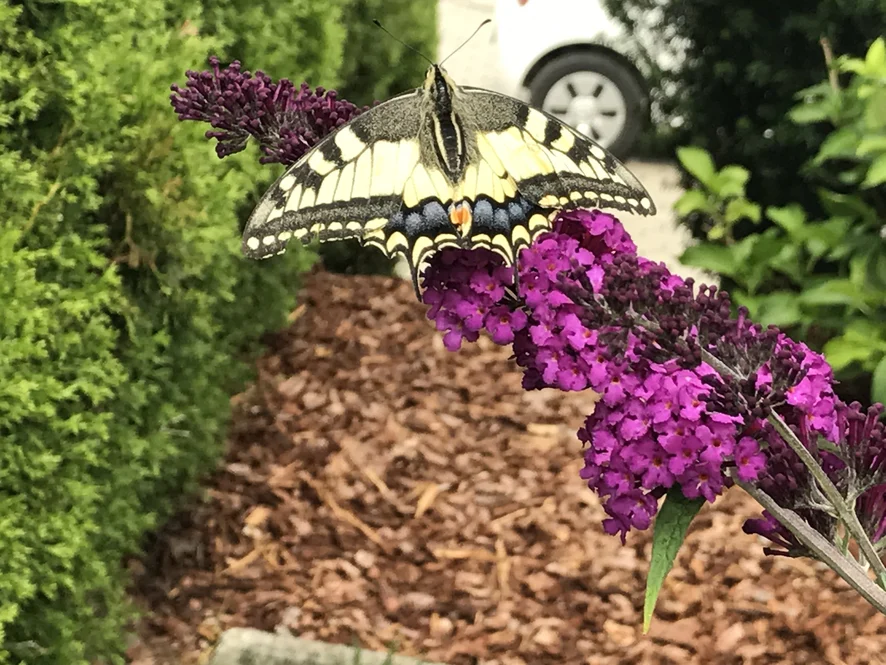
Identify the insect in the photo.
Papilio machaon
